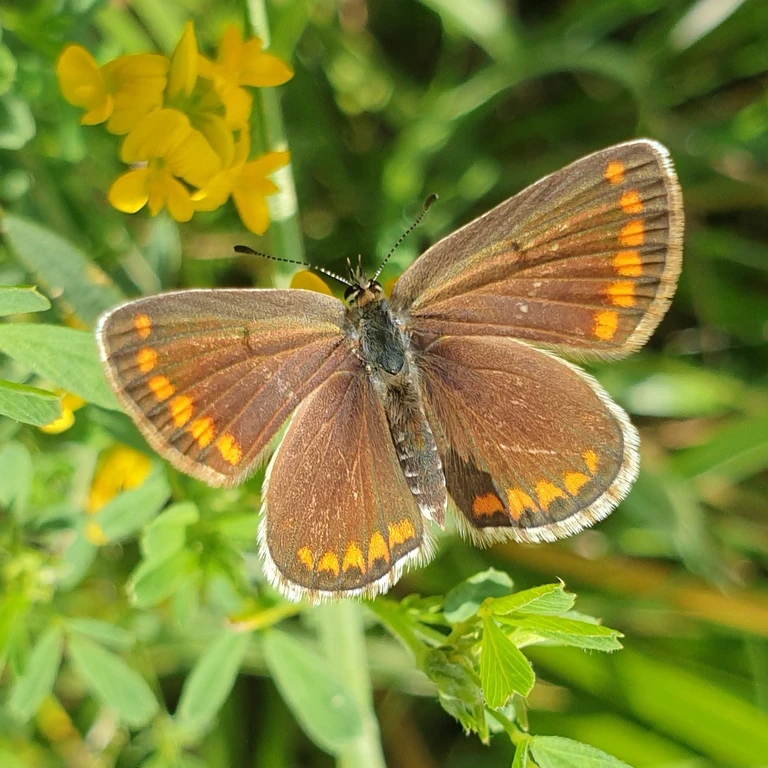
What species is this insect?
Aricia agestis/artaxerxes
